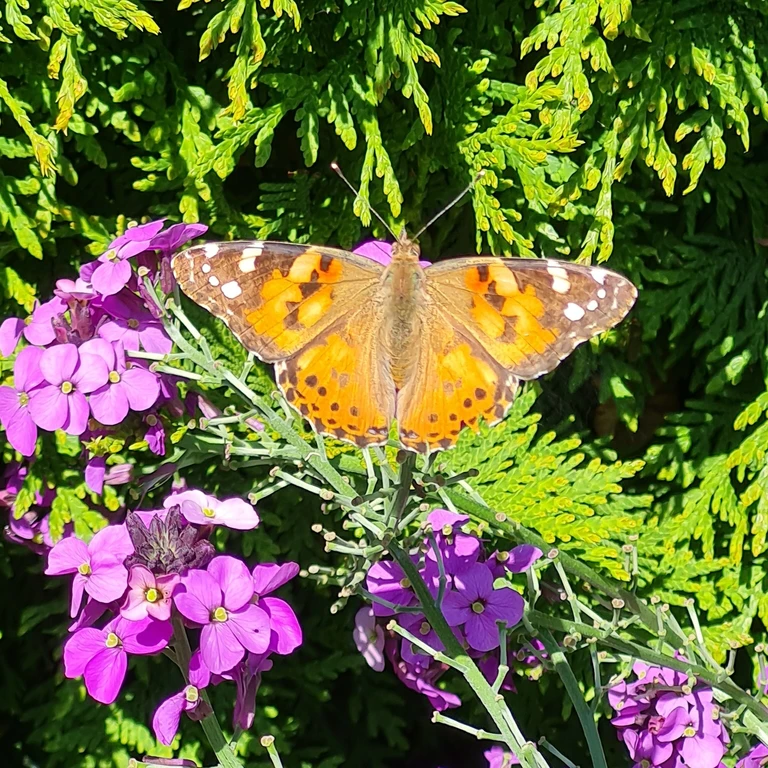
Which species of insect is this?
Vanessa cardui
